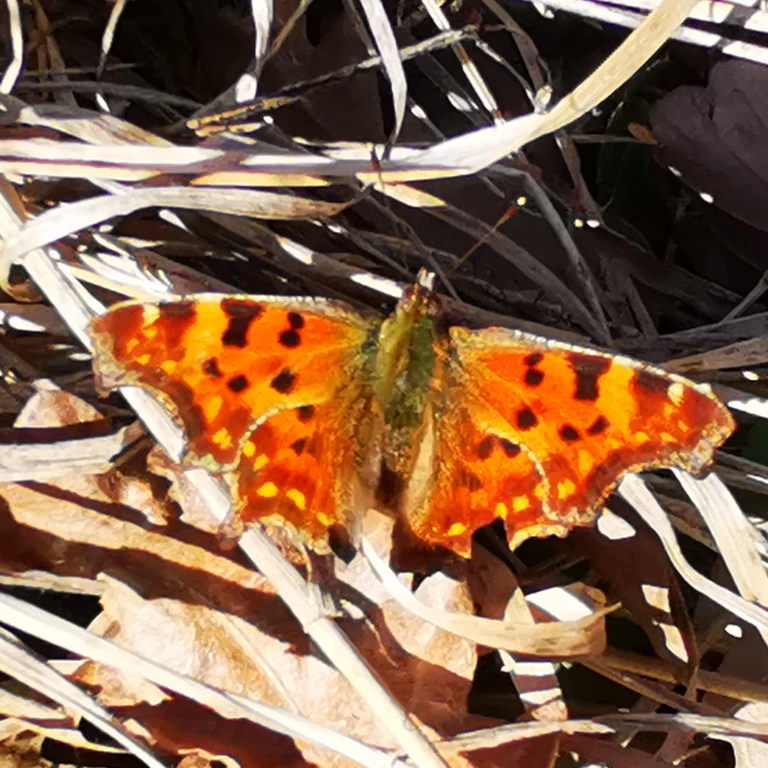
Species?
Polygonia c-album
